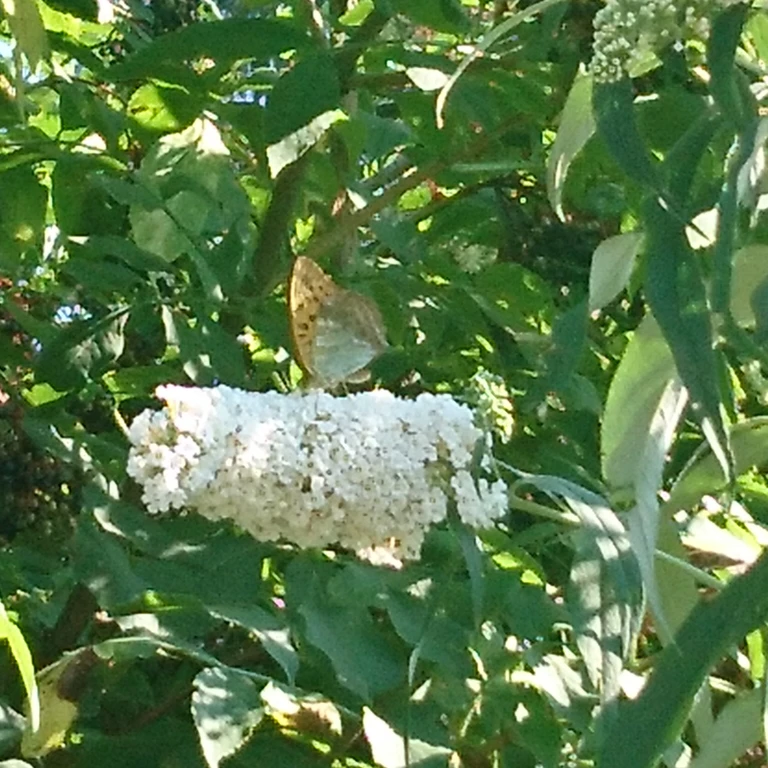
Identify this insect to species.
Argynnis paphia
